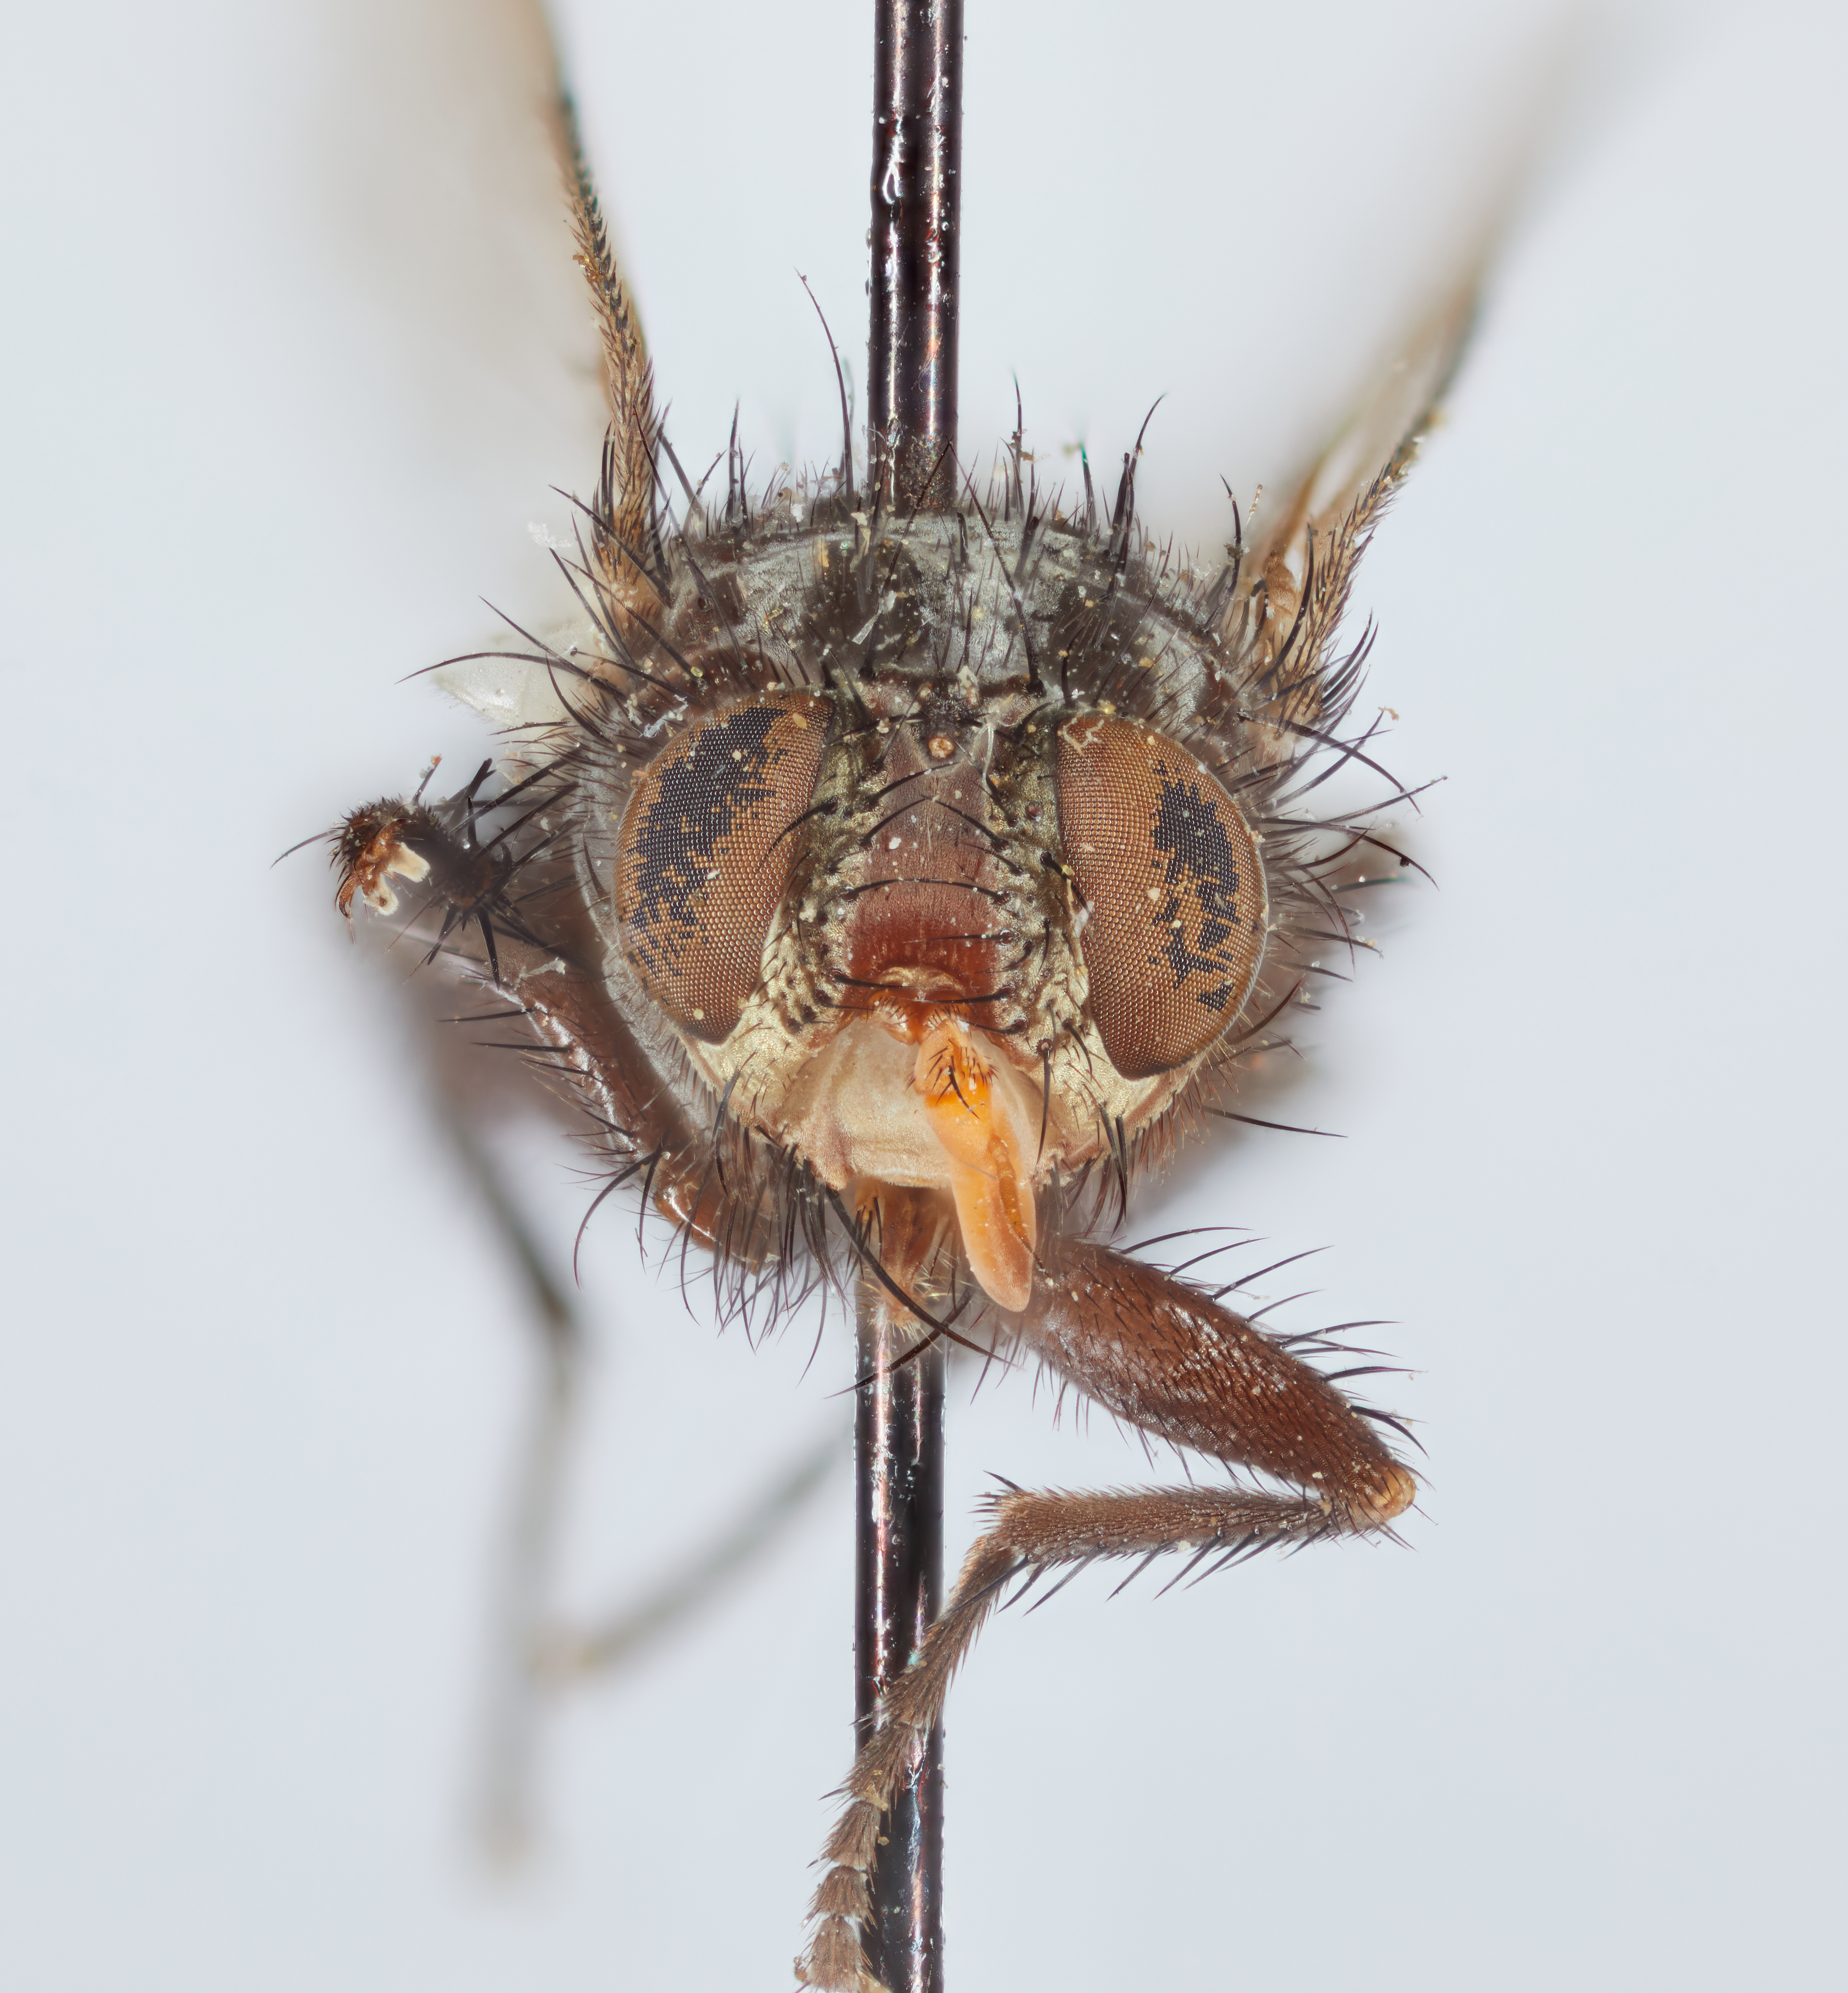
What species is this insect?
Eulasiona setigena
